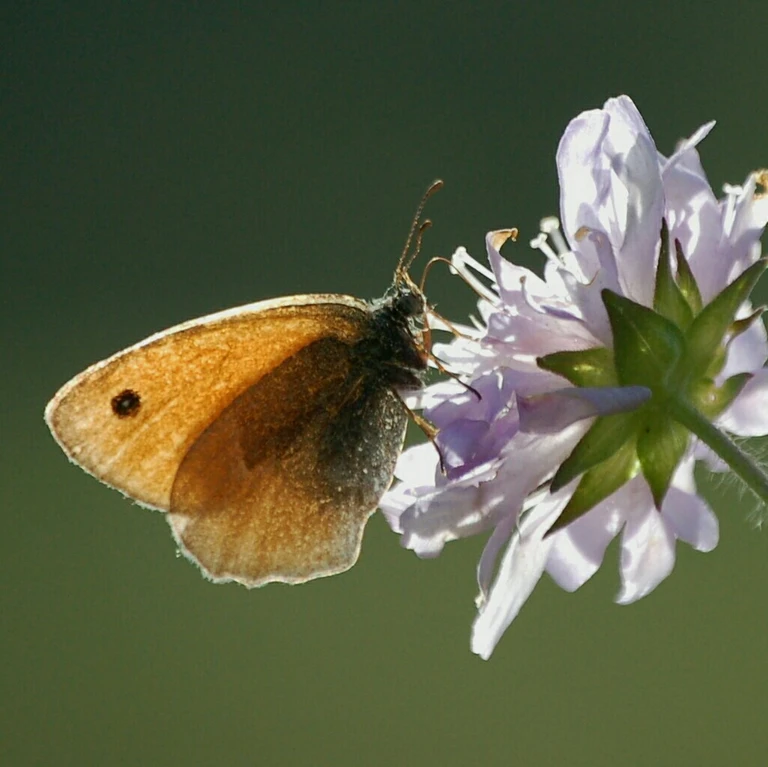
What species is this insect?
Coenonympha pamphilus
